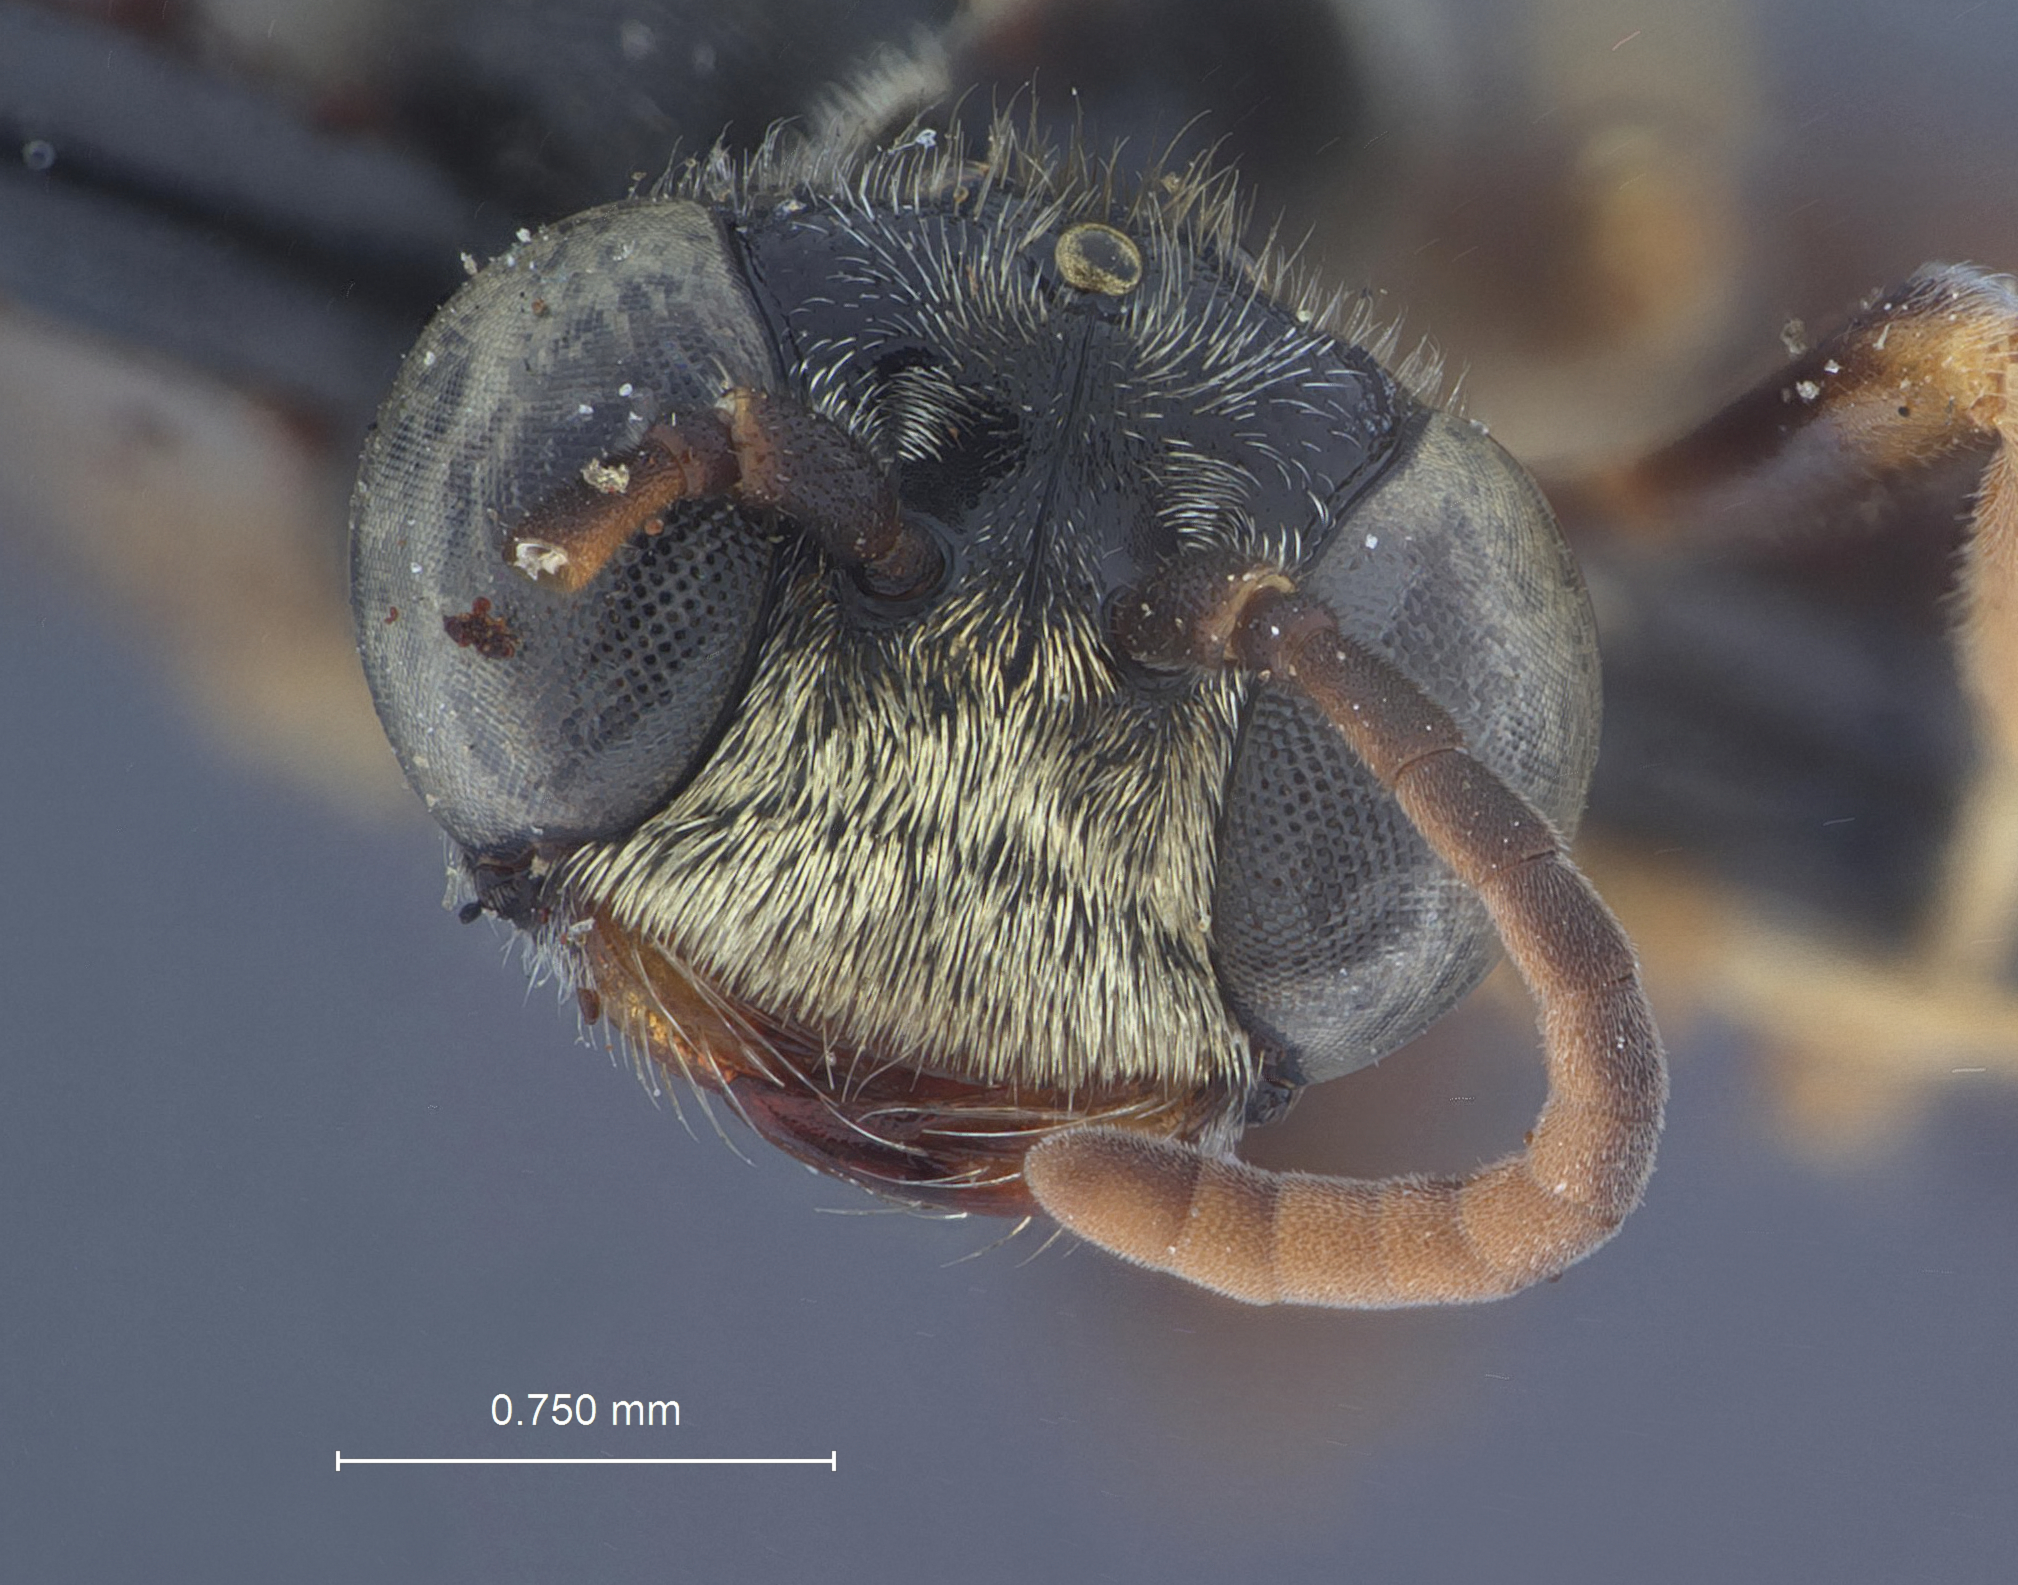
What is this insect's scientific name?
Psenia aerofacies
